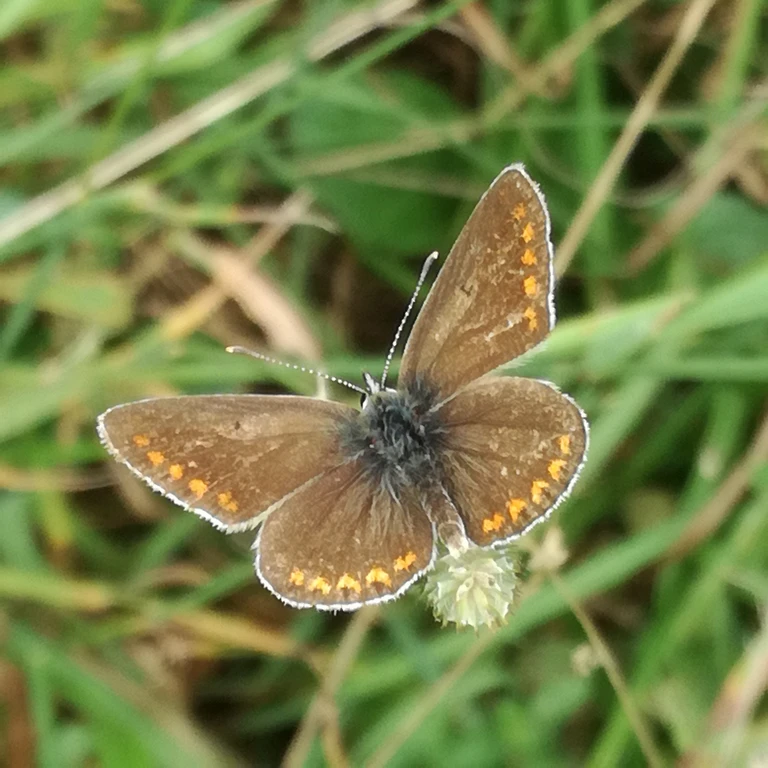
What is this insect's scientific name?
Aricia agestis/artaxerxes
